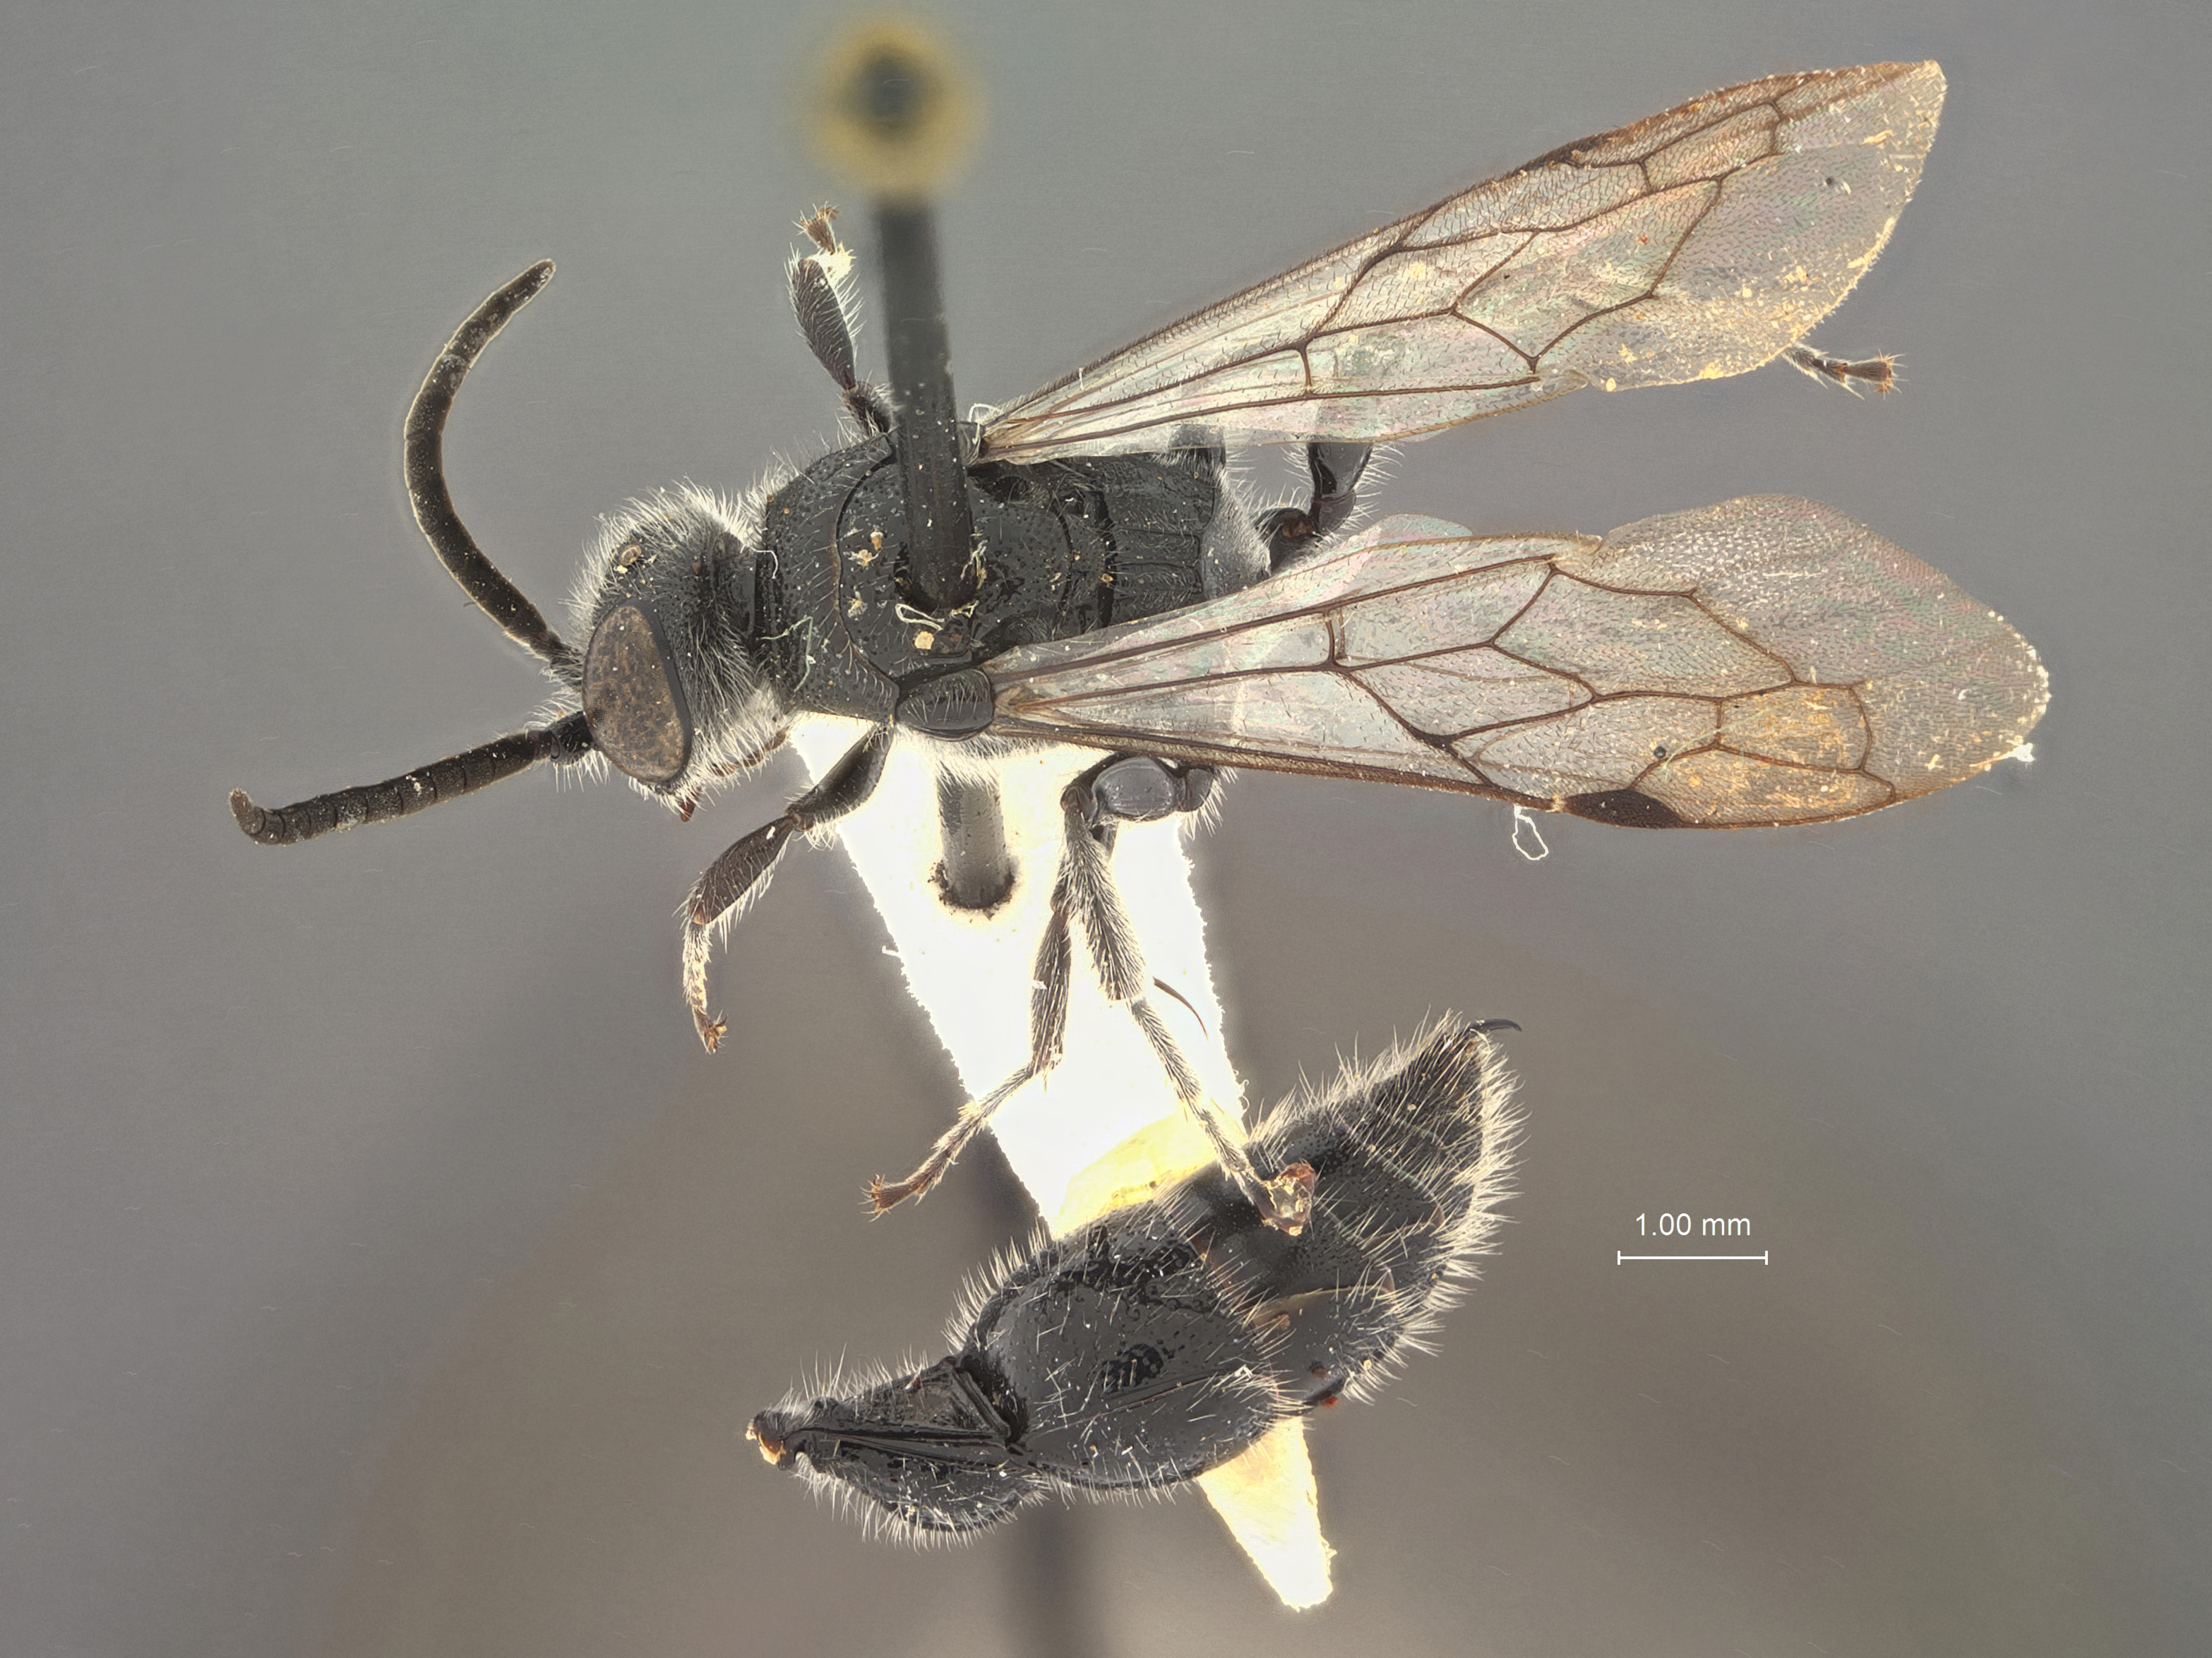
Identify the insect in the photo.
Tiphia cristobalae
